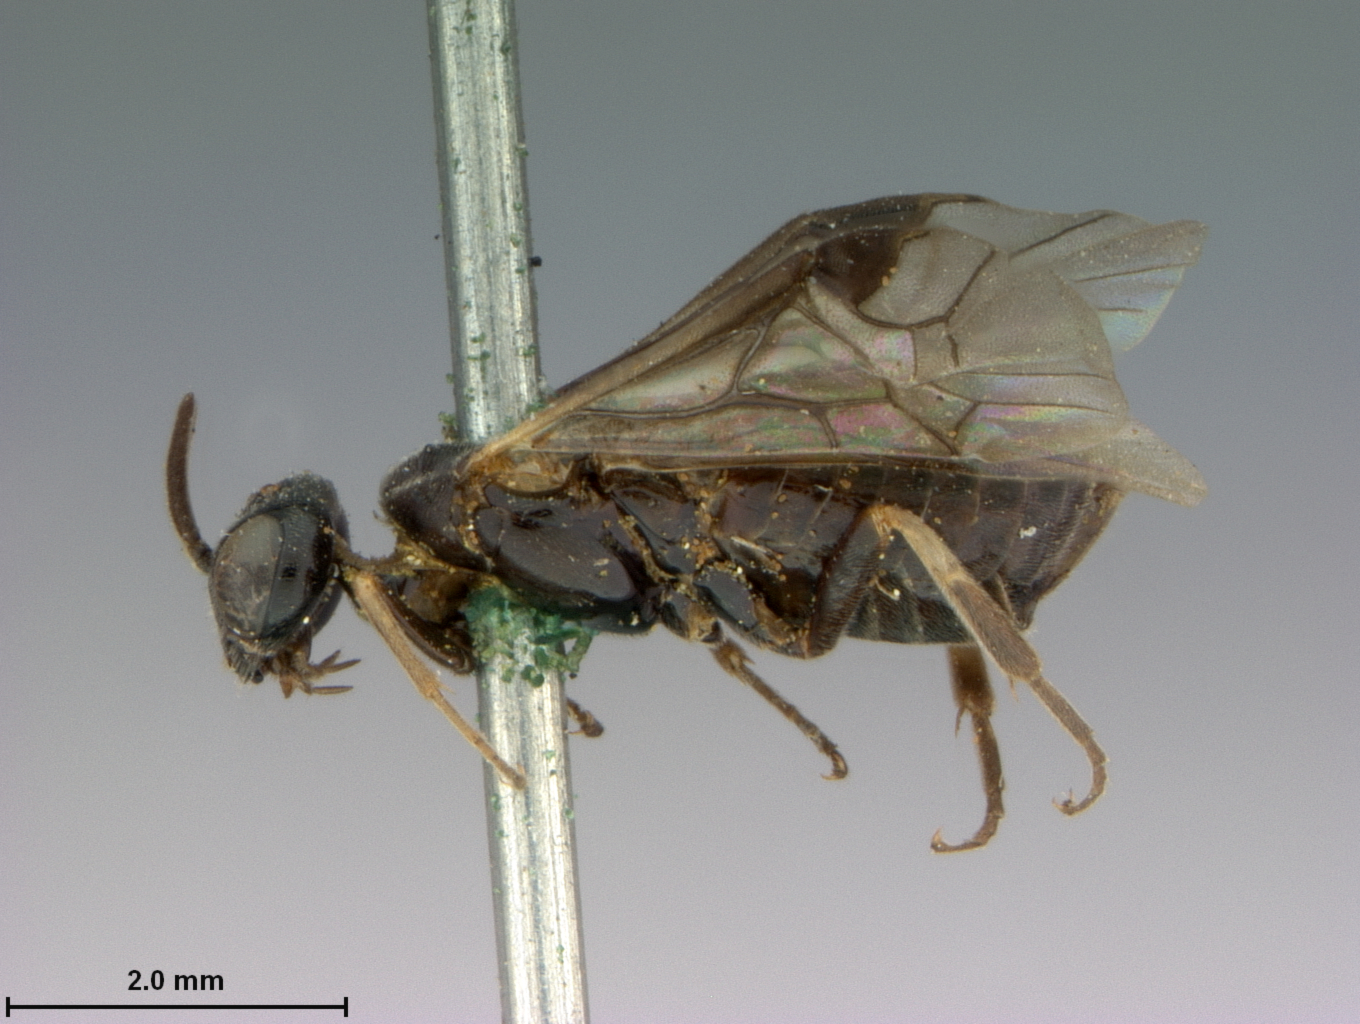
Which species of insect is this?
Spacophilus crawii
